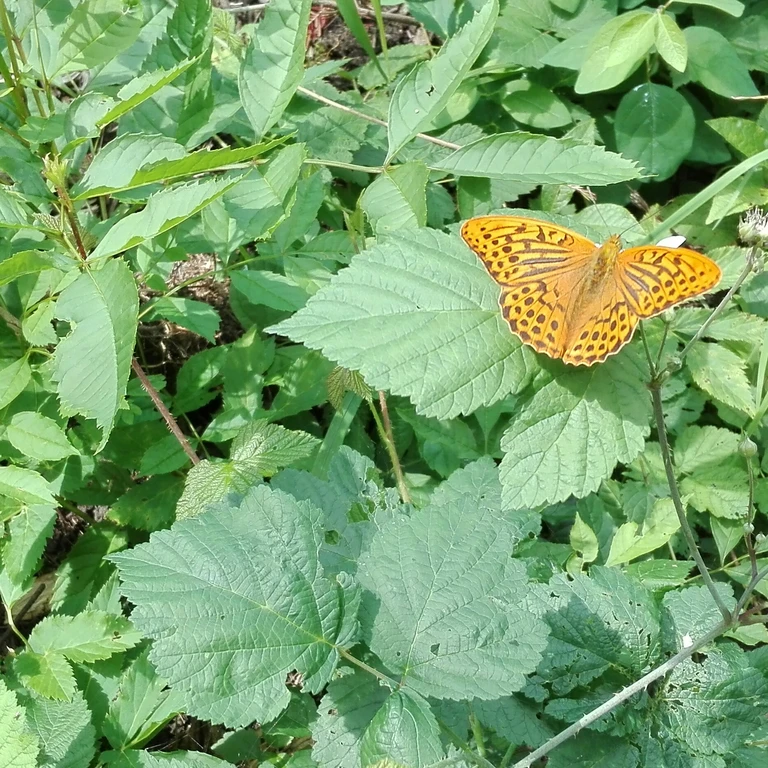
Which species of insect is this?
Argynnis paphia
